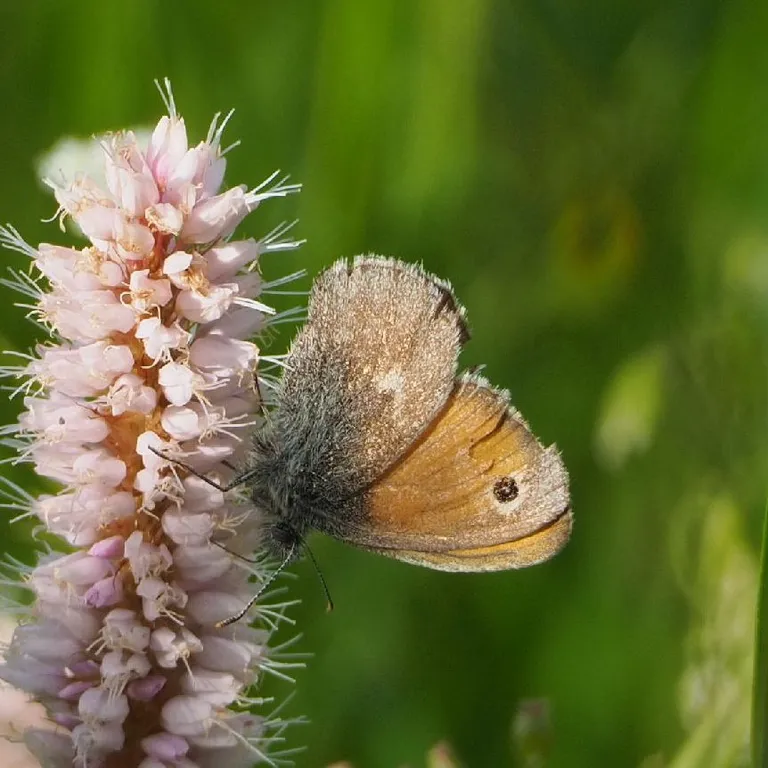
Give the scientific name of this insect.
Coenonympha pamphilus
